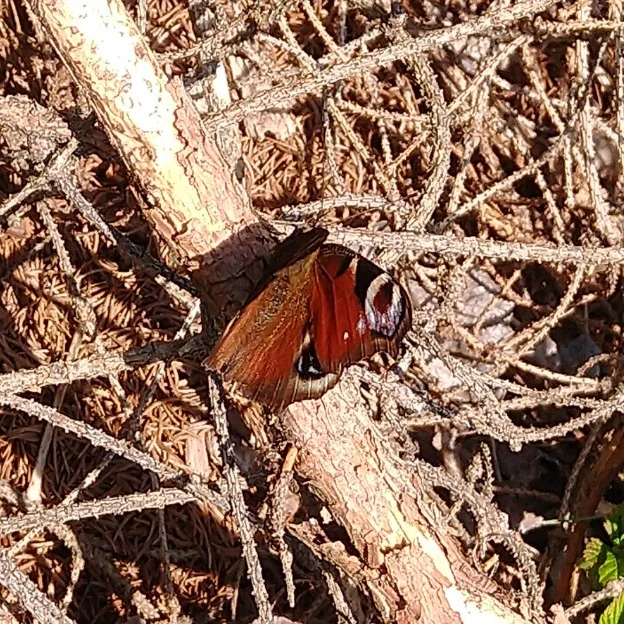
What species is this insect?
Aglais io
